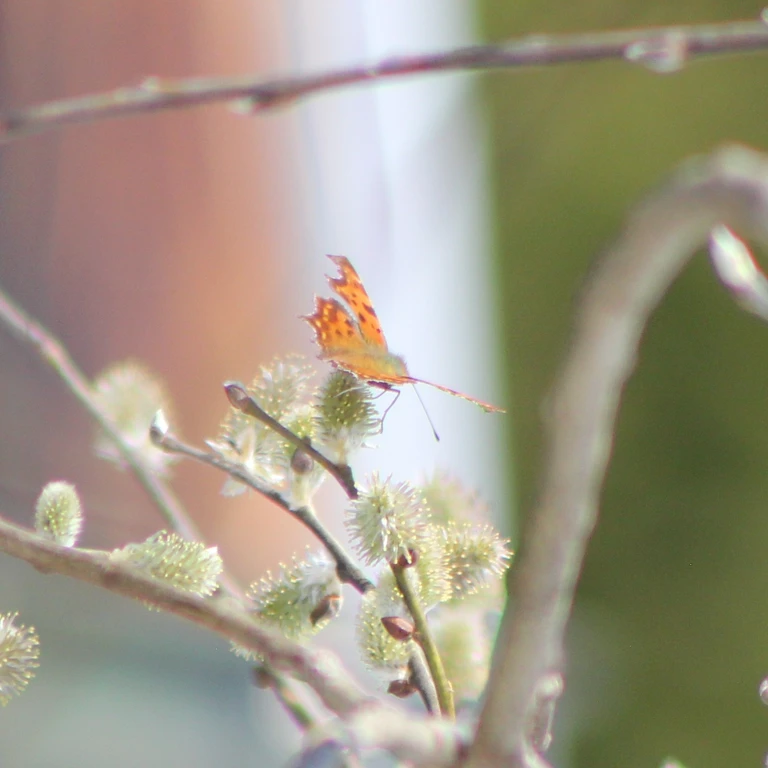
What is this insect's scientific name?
Polygonia c-album
